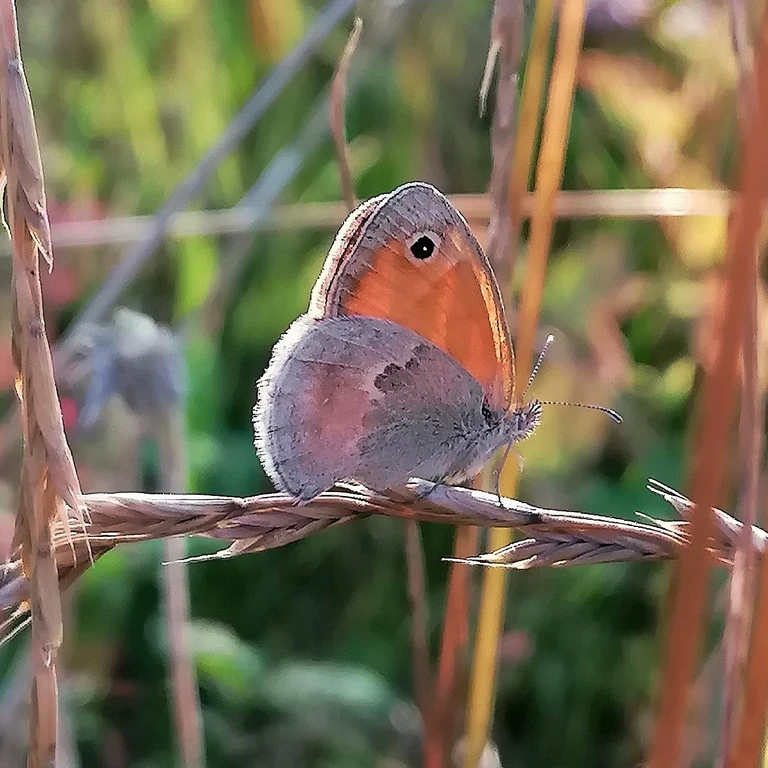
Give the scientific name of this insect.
Coenonympha pamphilus
